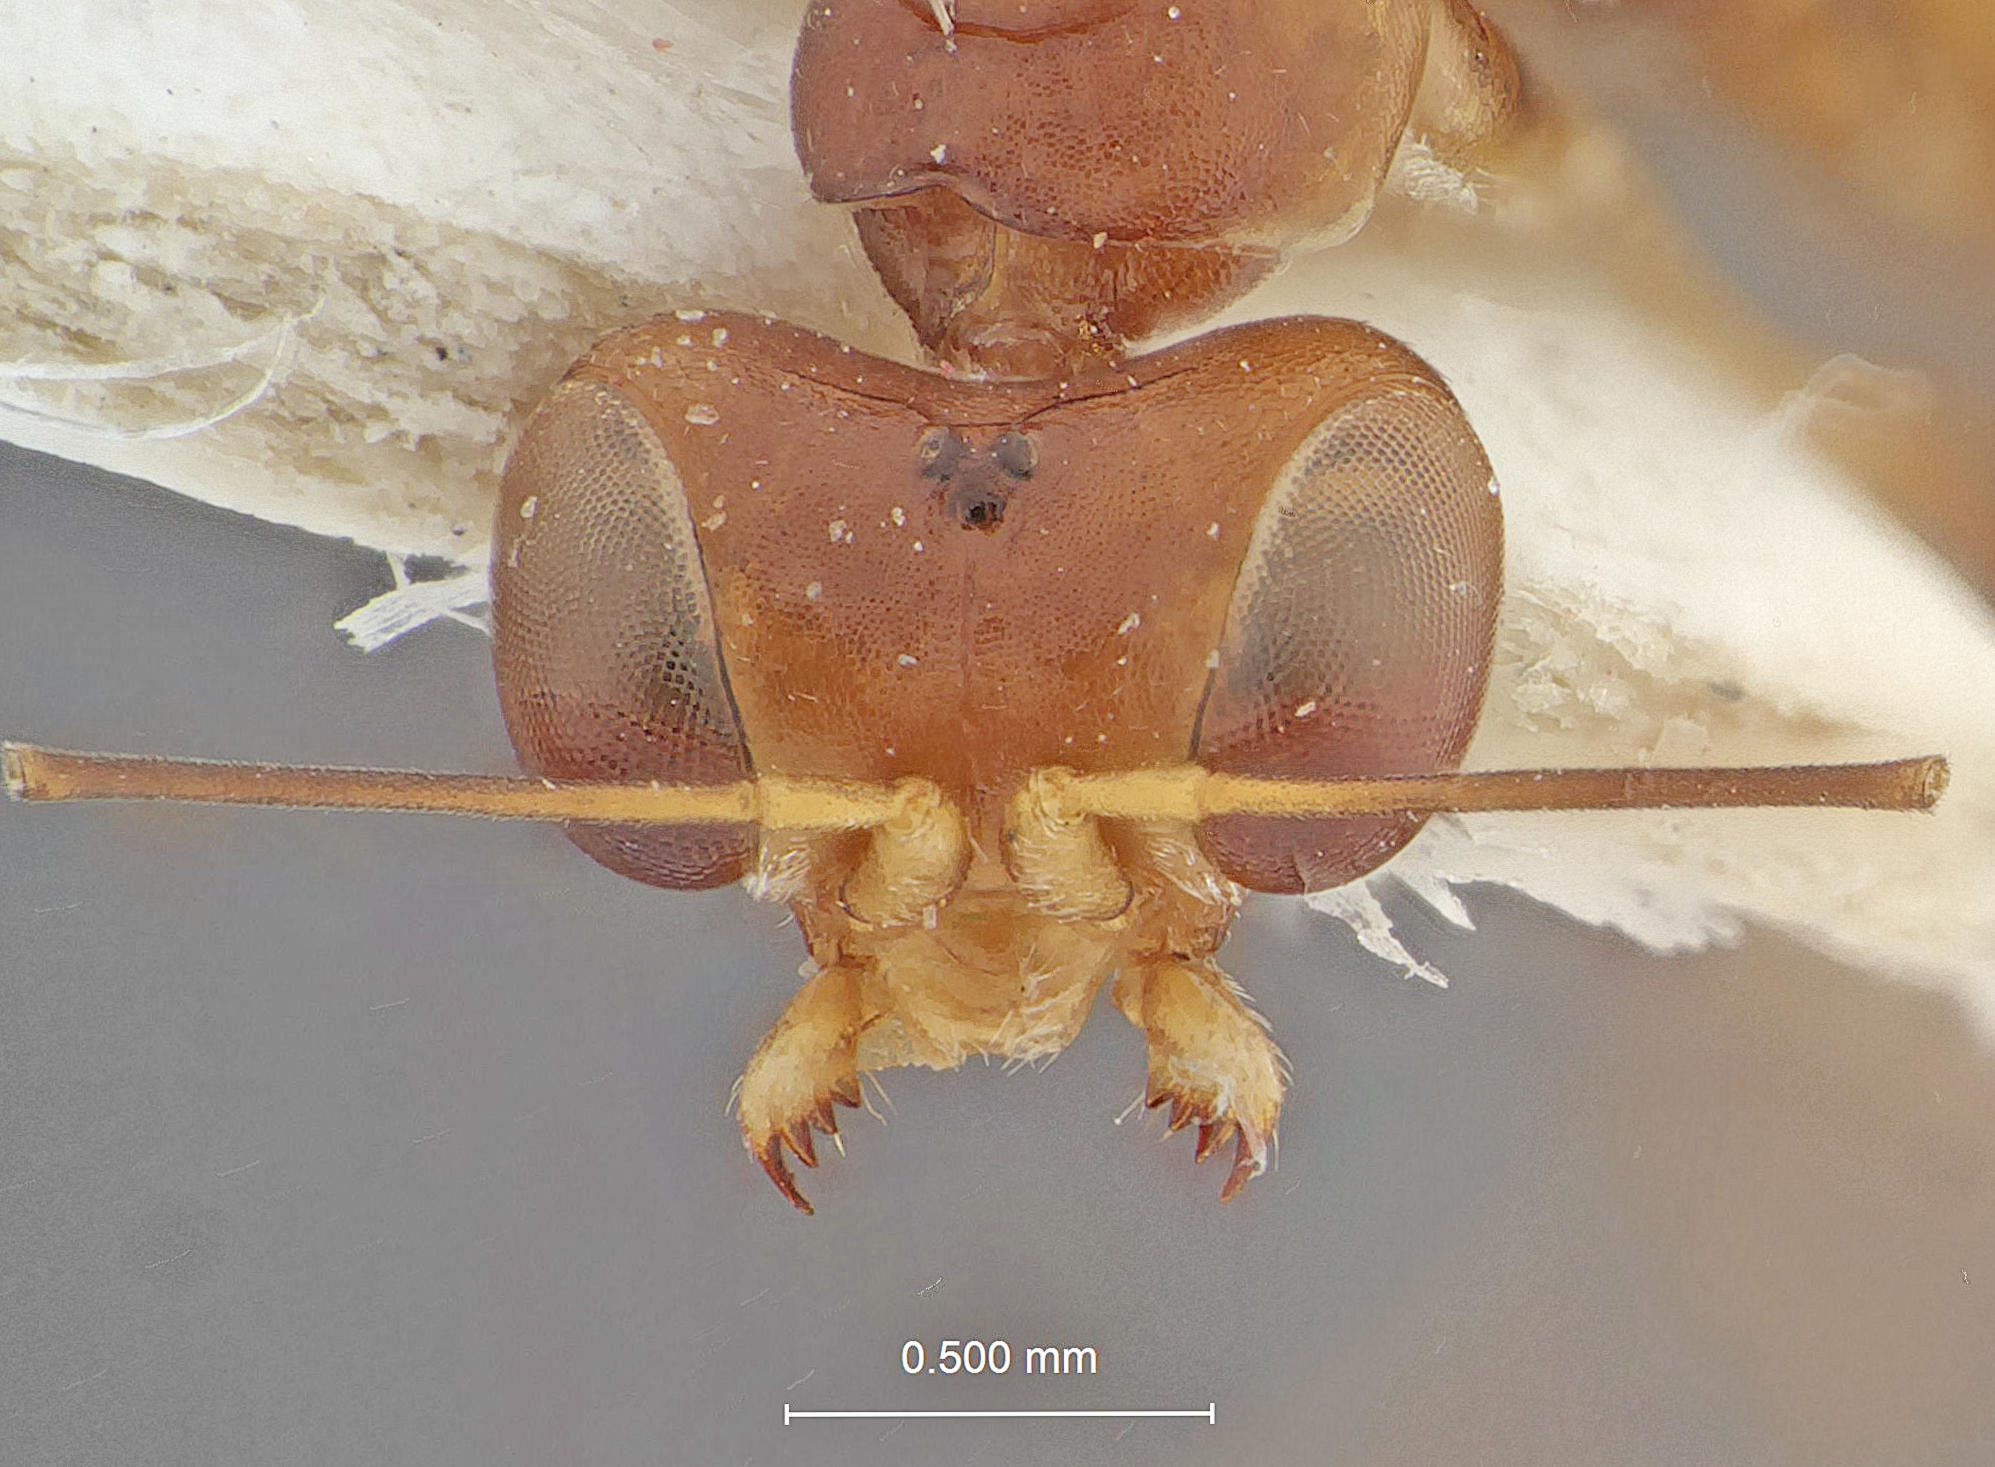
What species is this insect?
Eucamptonyx secundus
